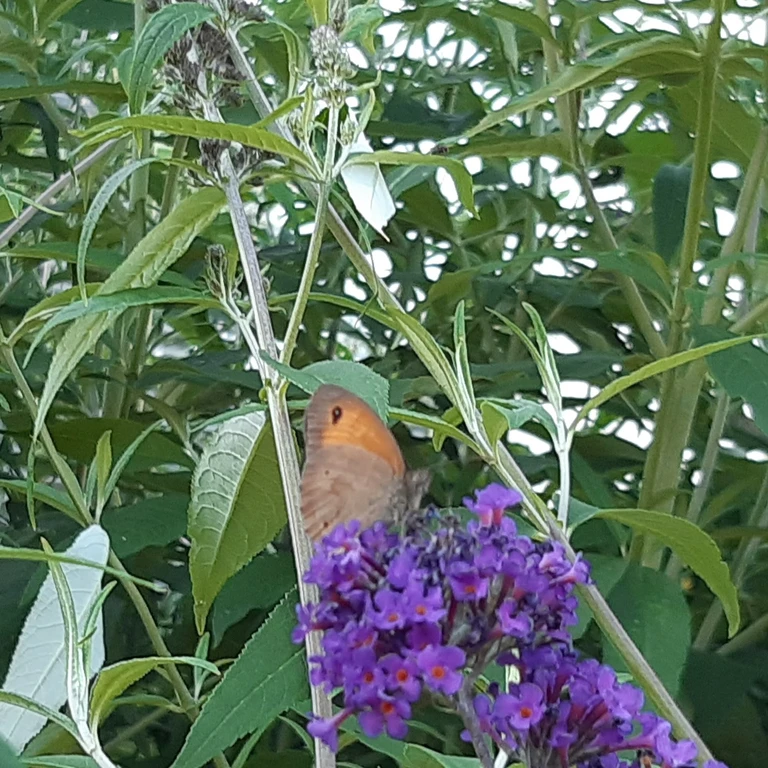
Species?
Maniola jurtina
